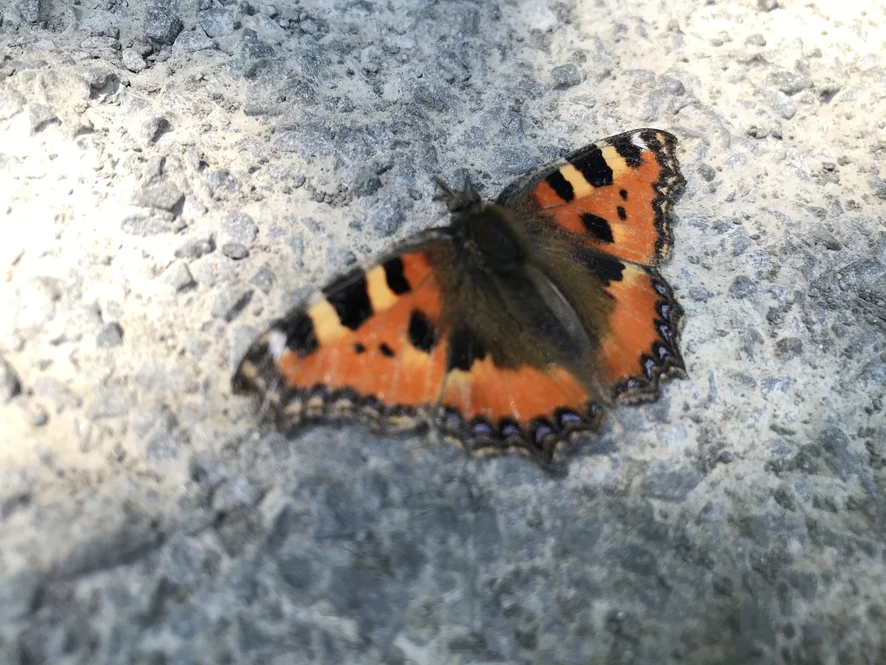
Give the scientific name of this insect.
Aglais urticae
